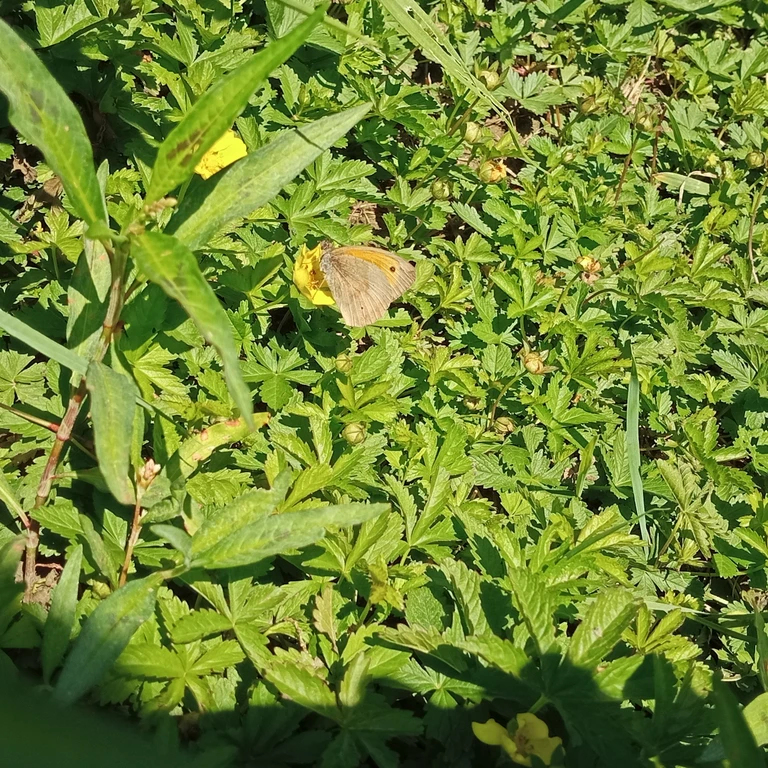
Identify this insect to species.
Maniola jurtina
